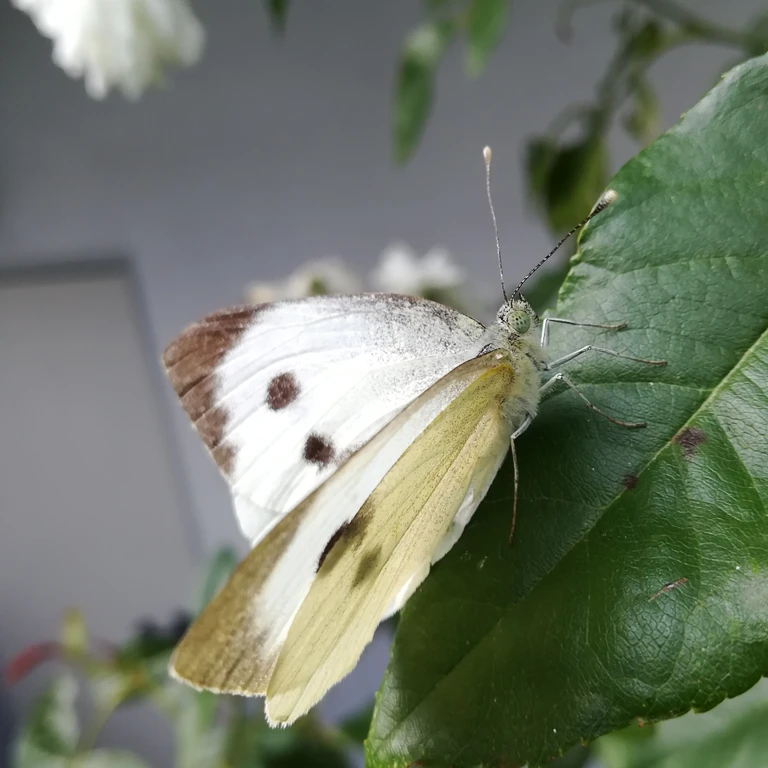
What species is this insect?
Pieris brassicae
